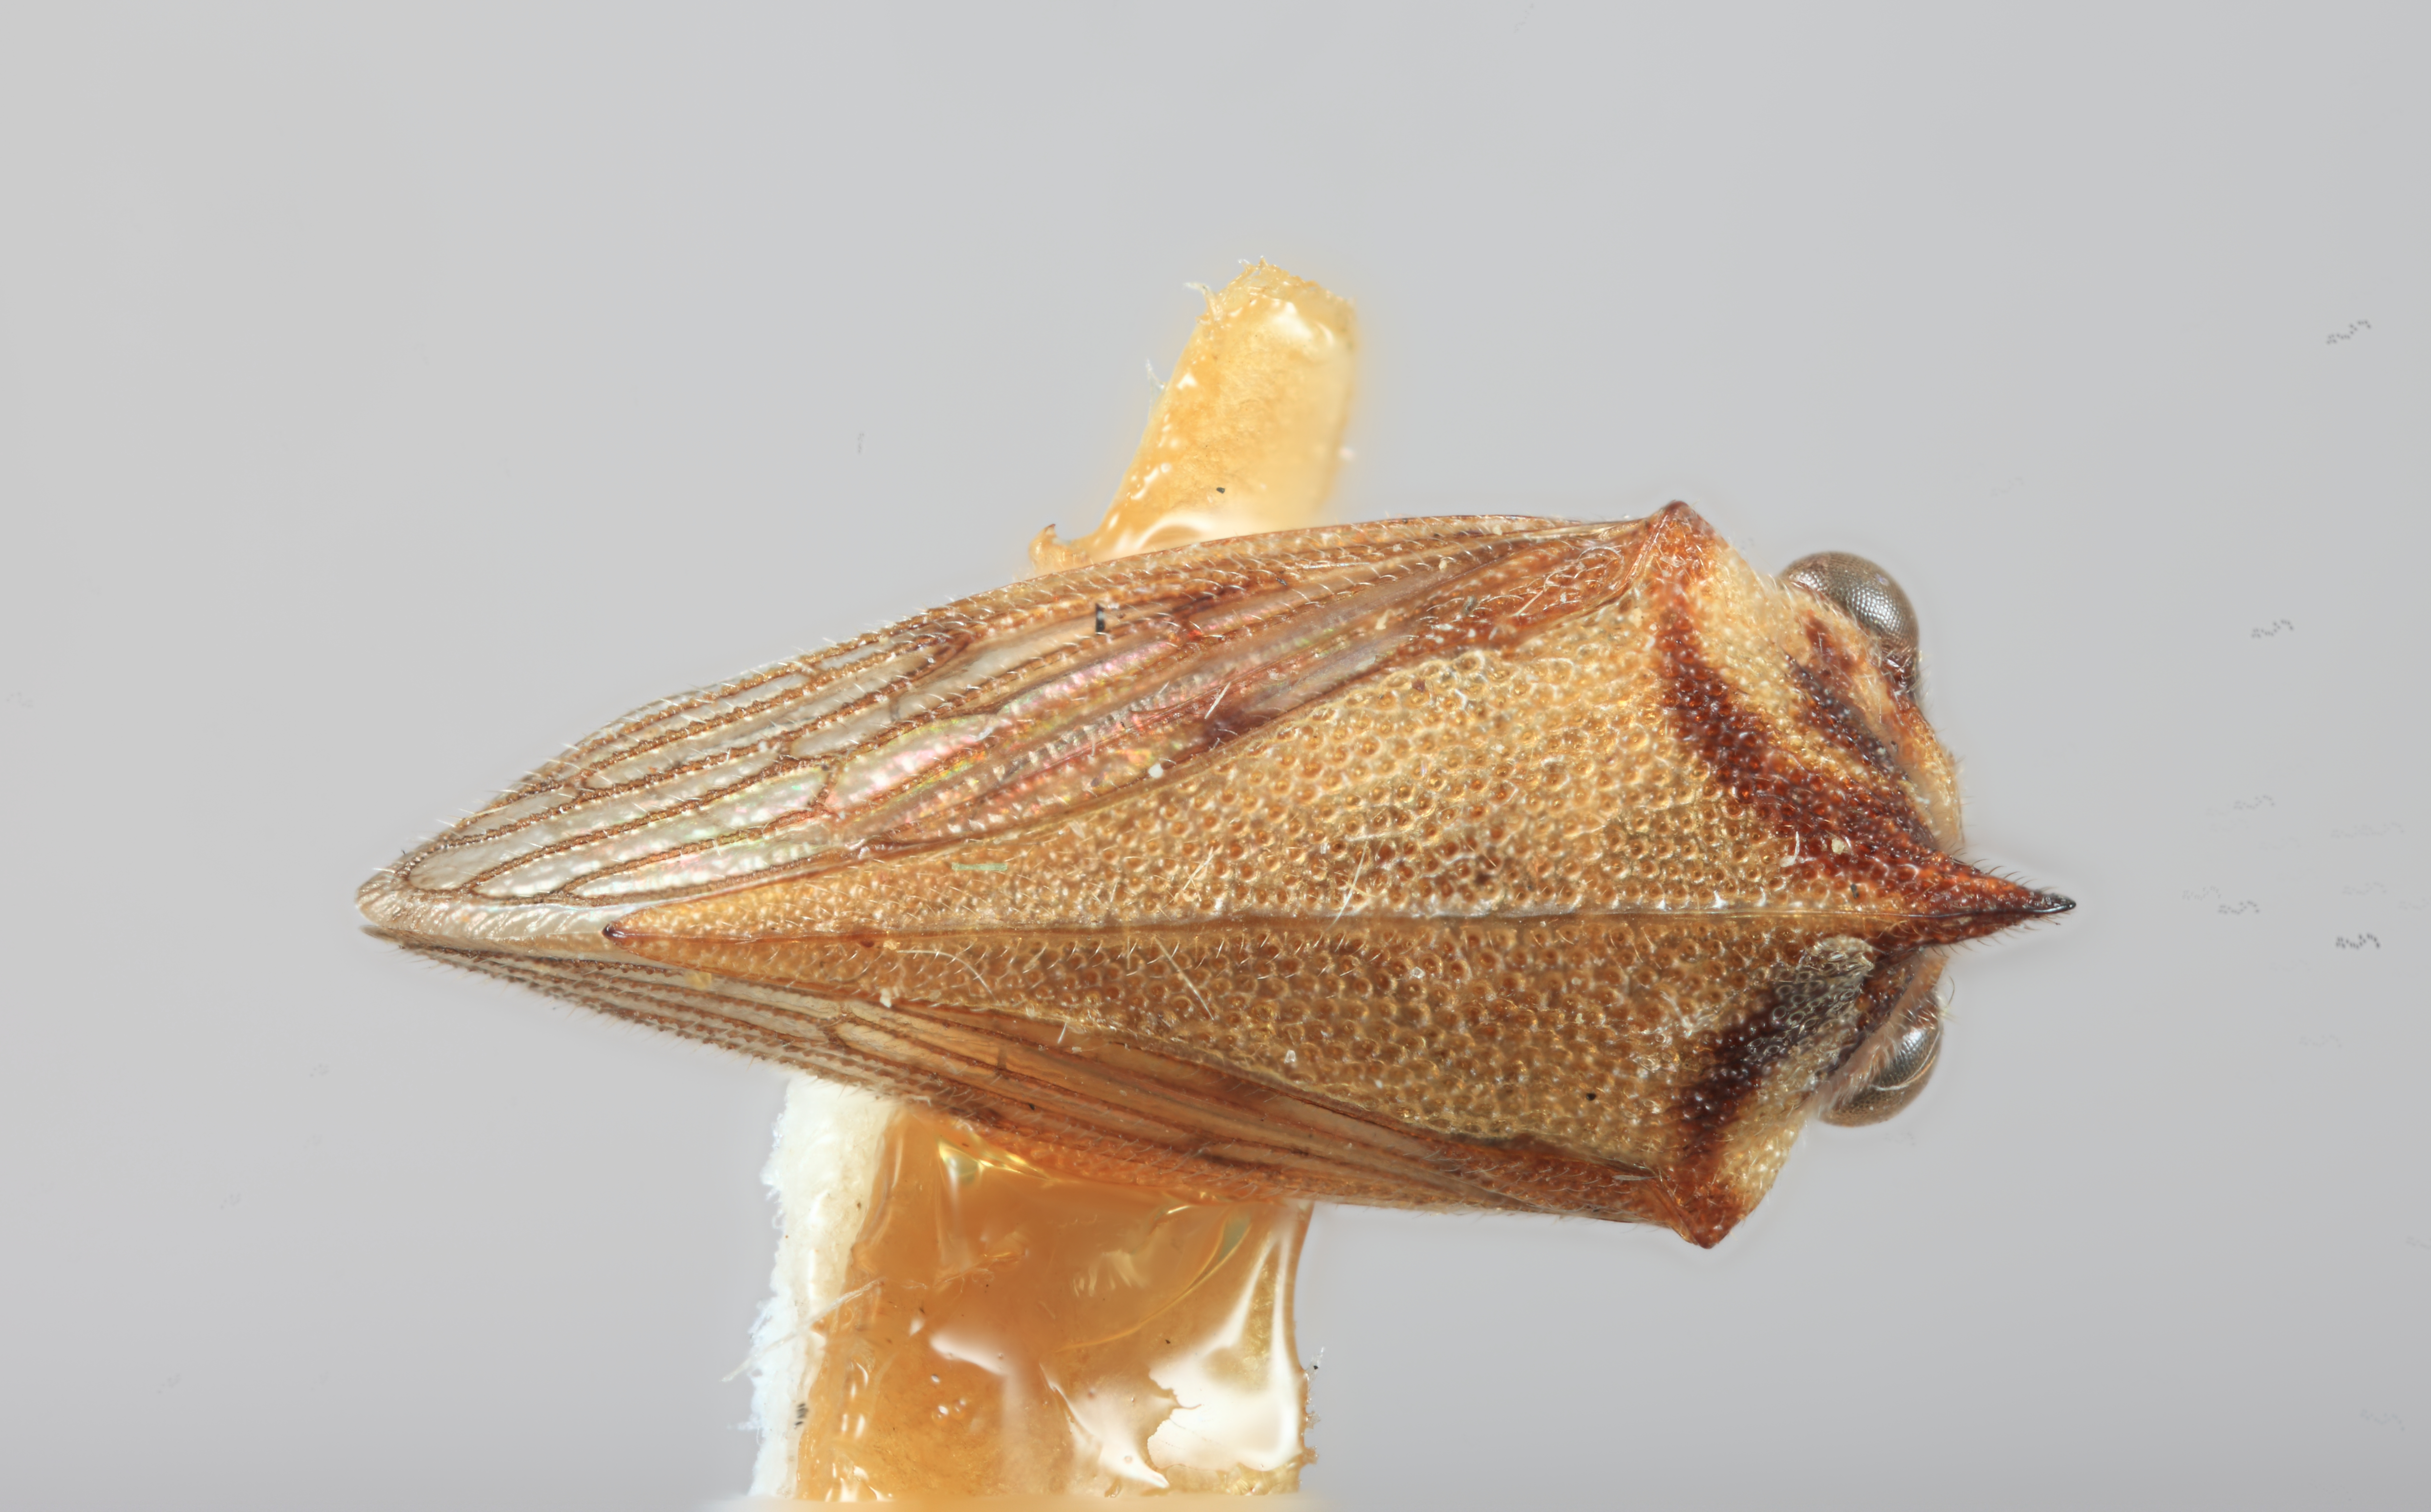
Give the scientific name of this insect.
Potnia brunneifrontis
